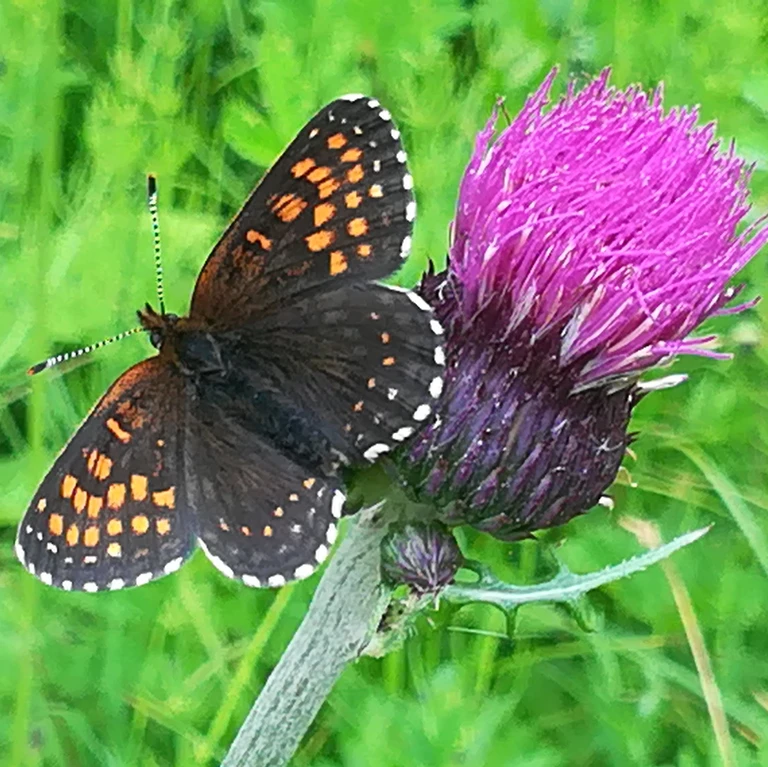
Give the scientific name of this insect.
Melitaea diamina
